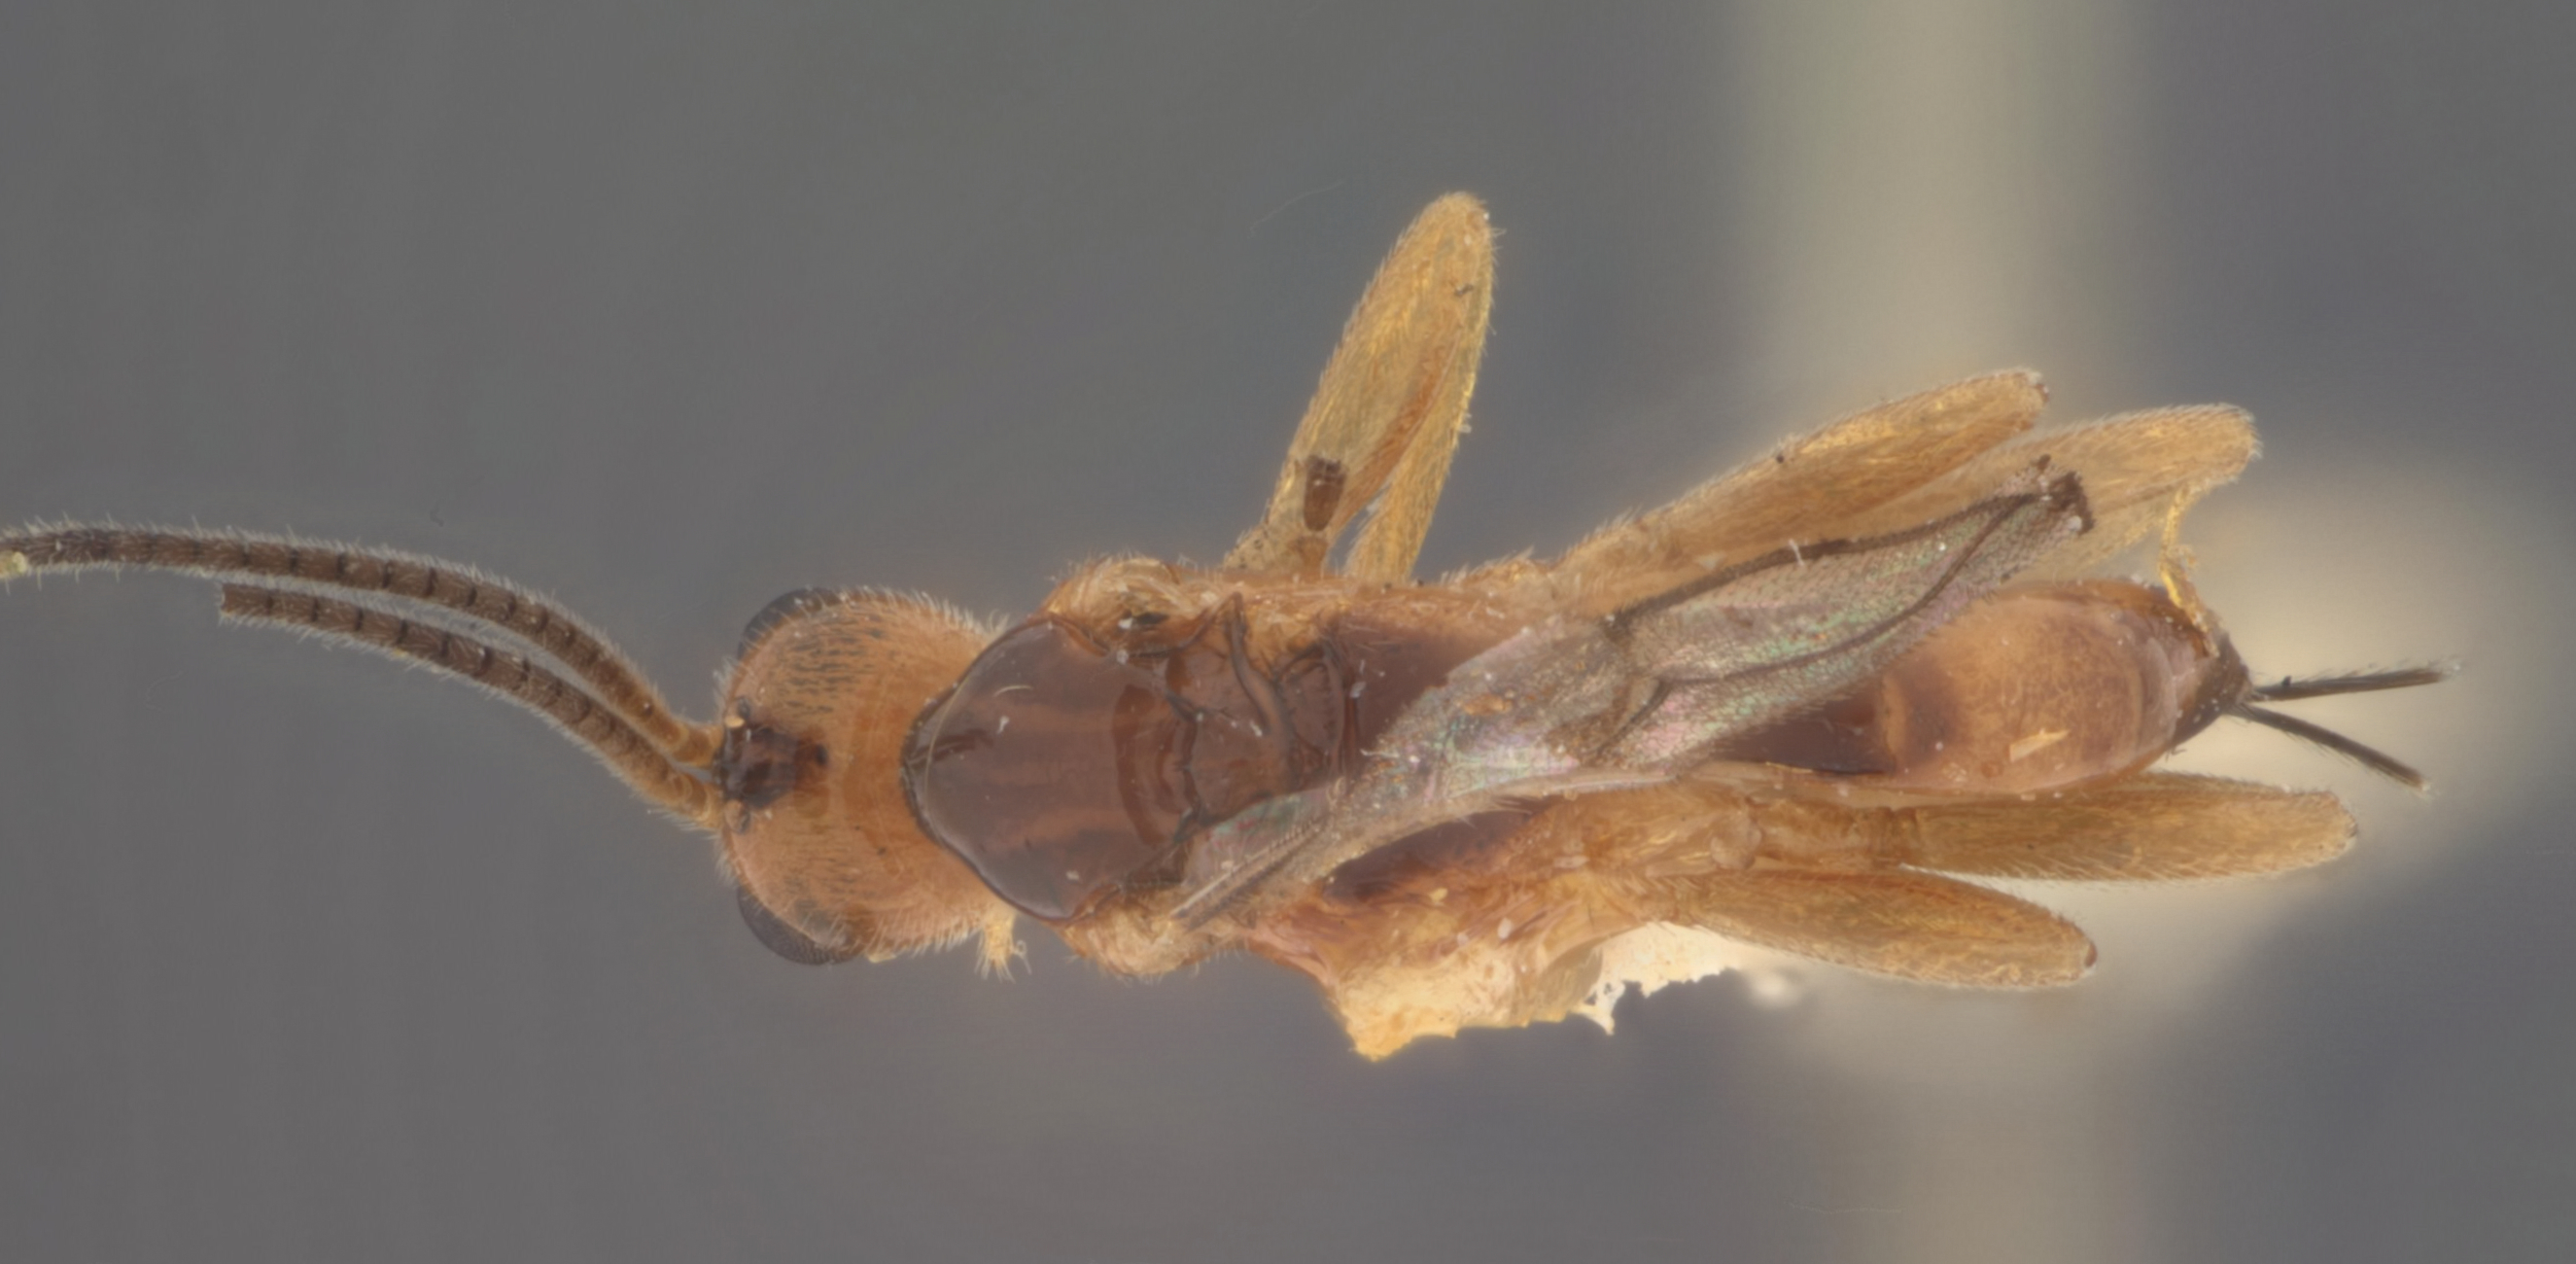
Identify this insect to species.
Syntretus venustus
